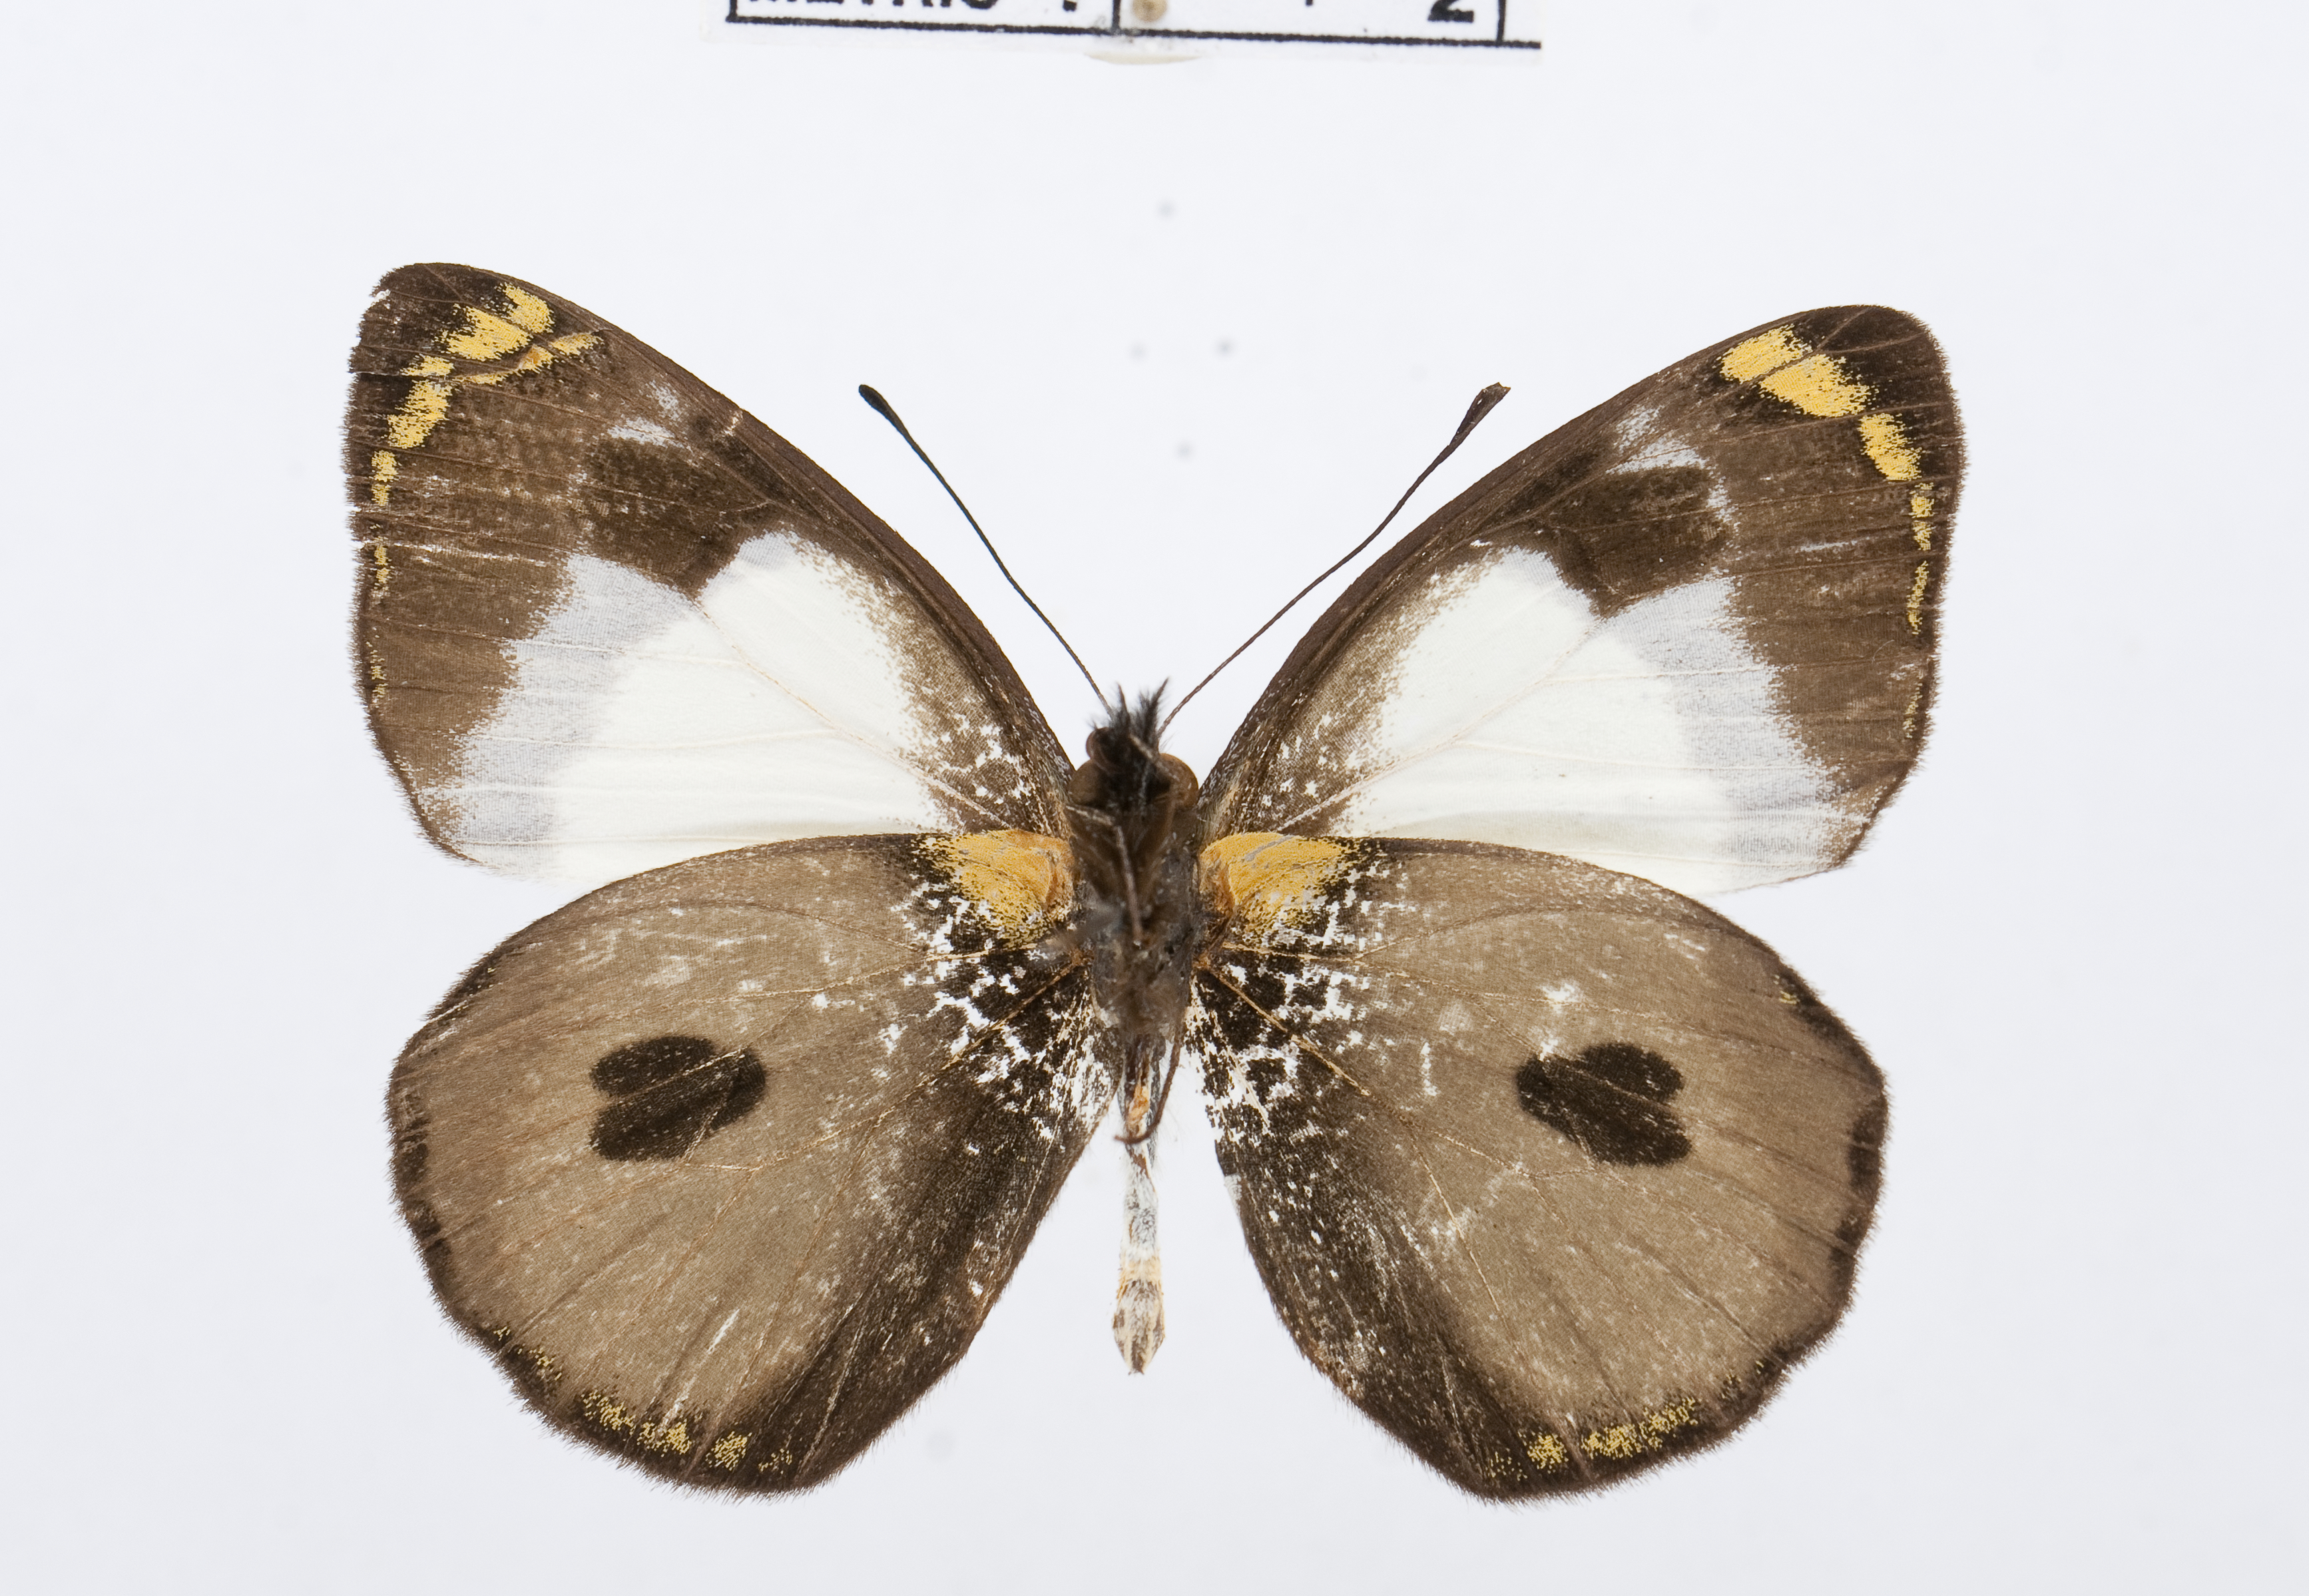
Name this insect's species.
Delias heroni
